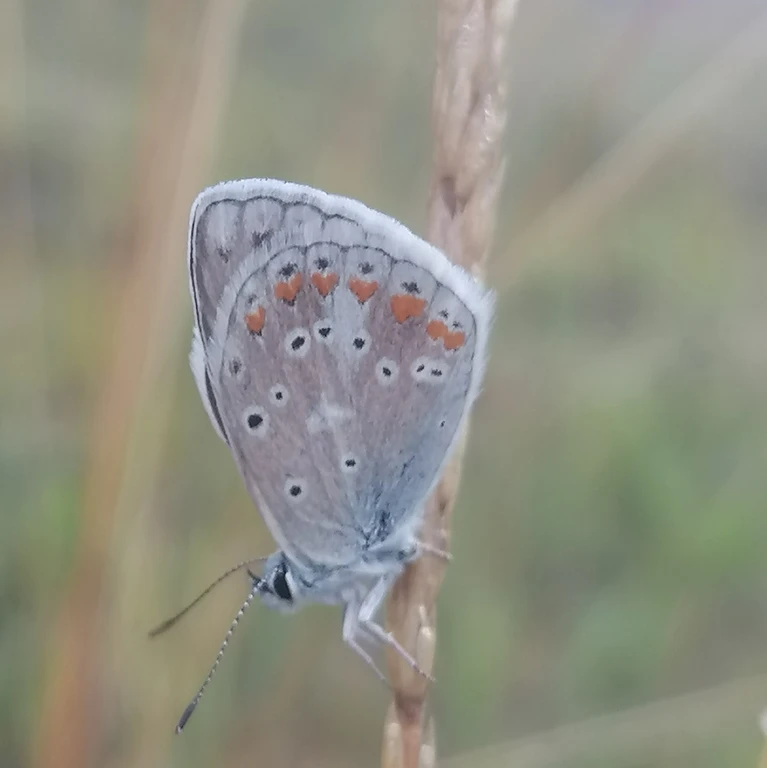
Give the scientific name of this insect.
Polyommatus dorylas
